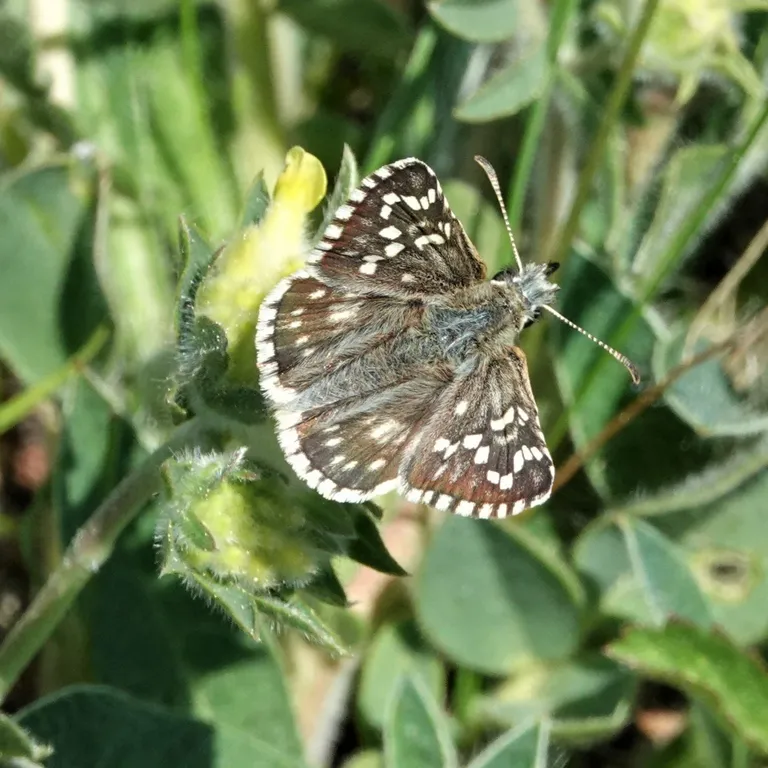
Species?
Pyrgus carthami (also Pyrgus fritillarius)
